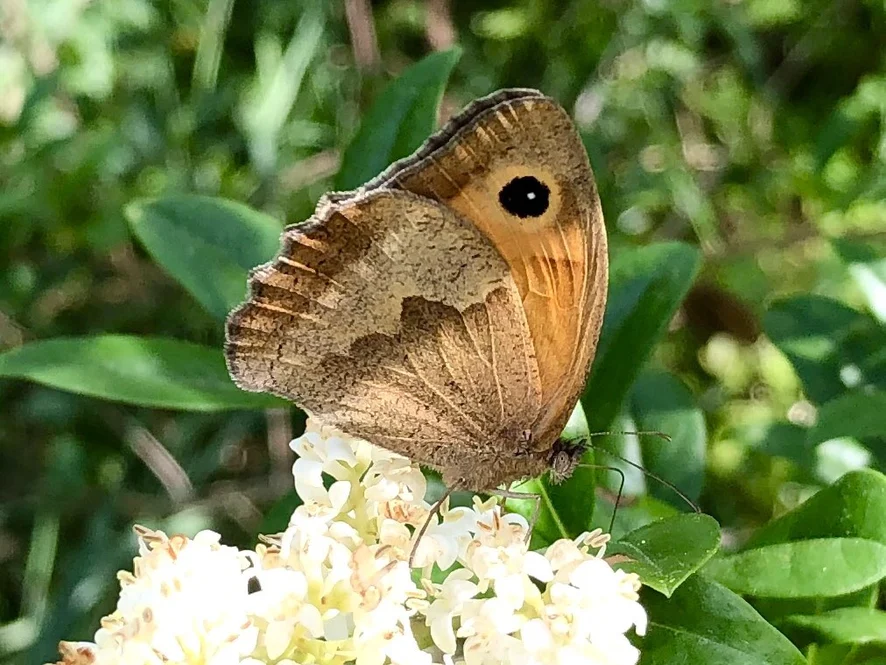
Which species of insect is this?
Maniola jurtina
